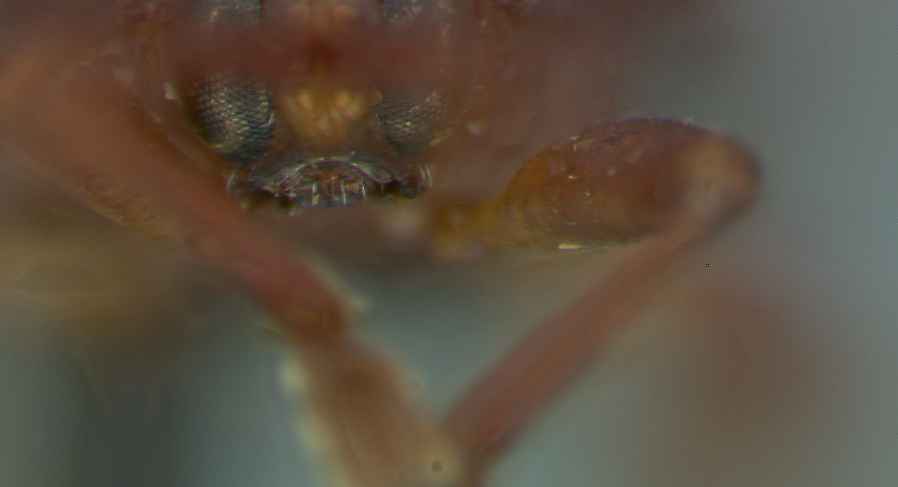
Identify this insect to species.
Octhispa ingae
